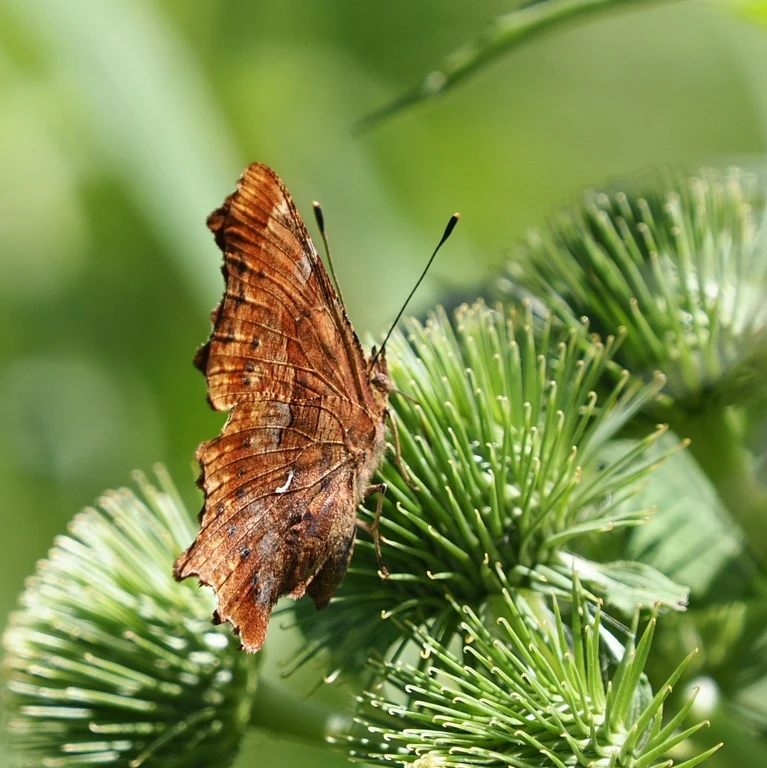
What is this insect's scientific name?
Polygonia c-album
